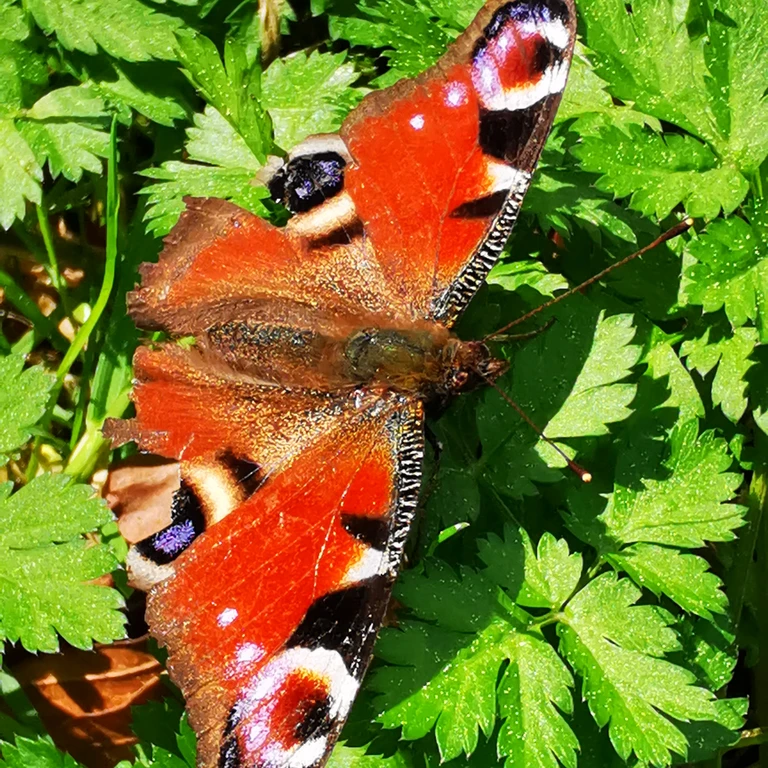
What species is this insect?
Aglais io
